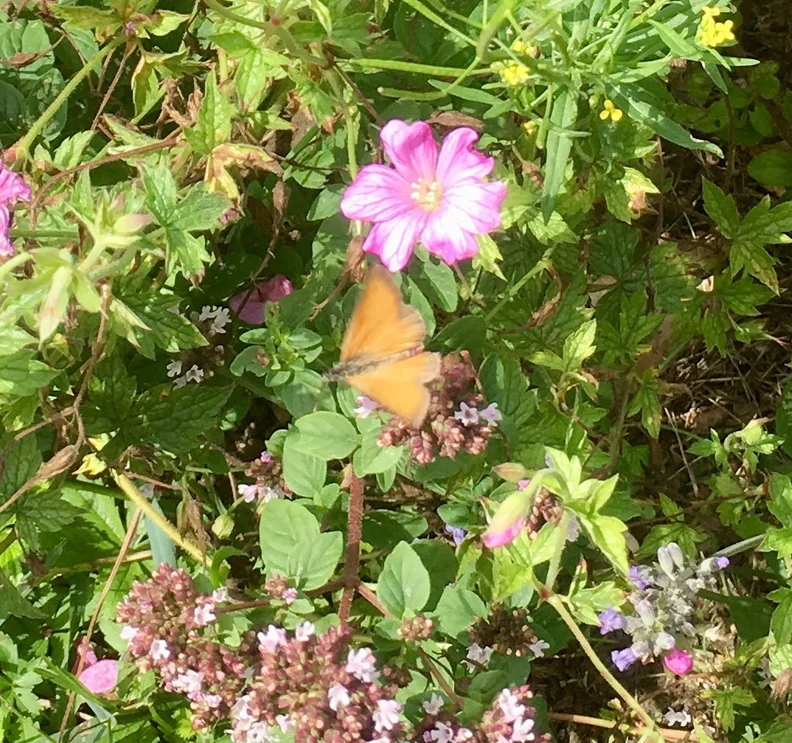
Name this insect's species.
Coenonympha pamphilus
